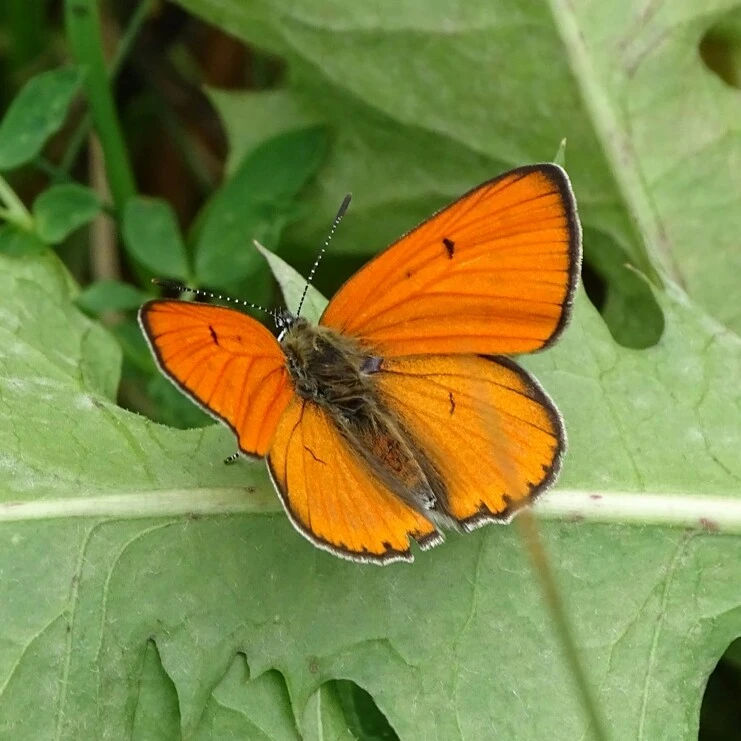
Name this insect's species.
Lycaena dispar
